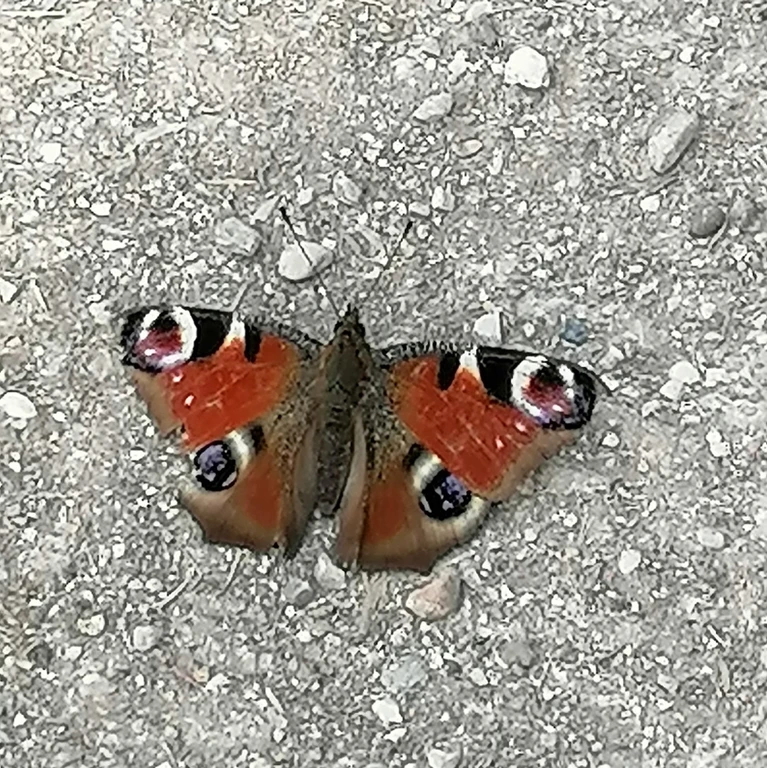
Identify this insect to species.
Aglais io
